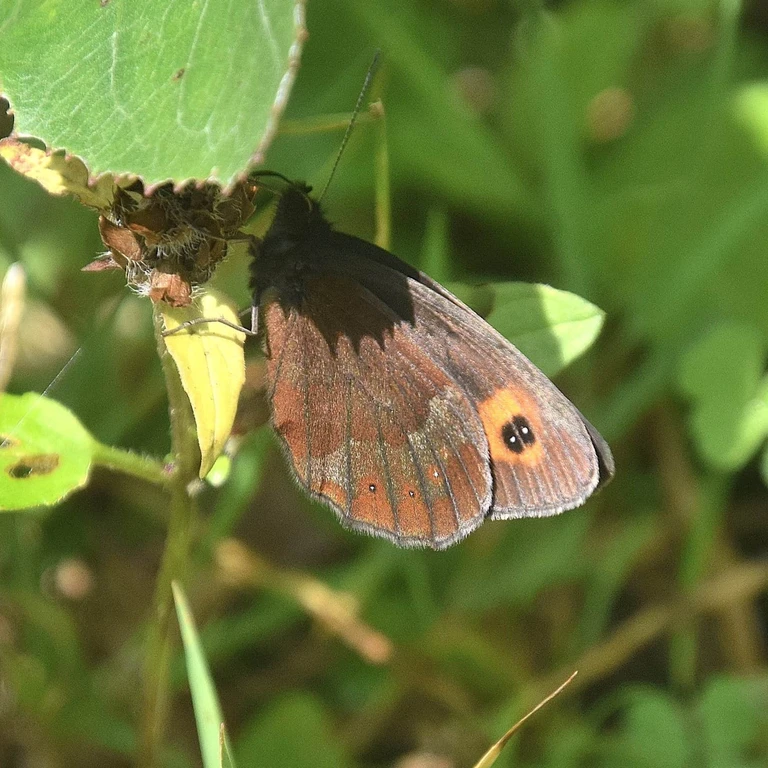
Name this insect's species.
Erebia aethiops
